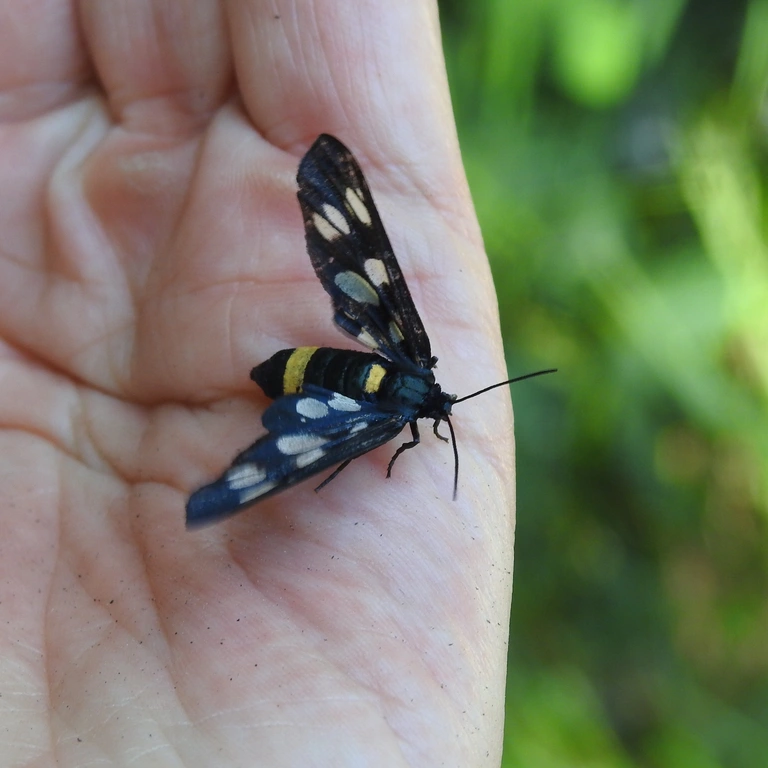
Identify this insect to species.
Amata phegea
